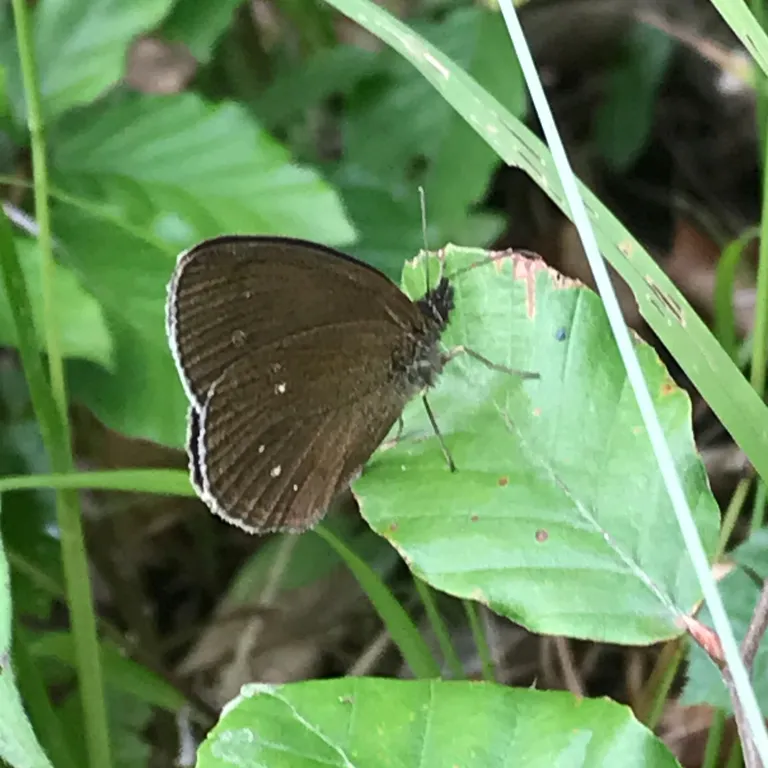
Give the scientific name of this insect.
Aphantopus hyperantus
